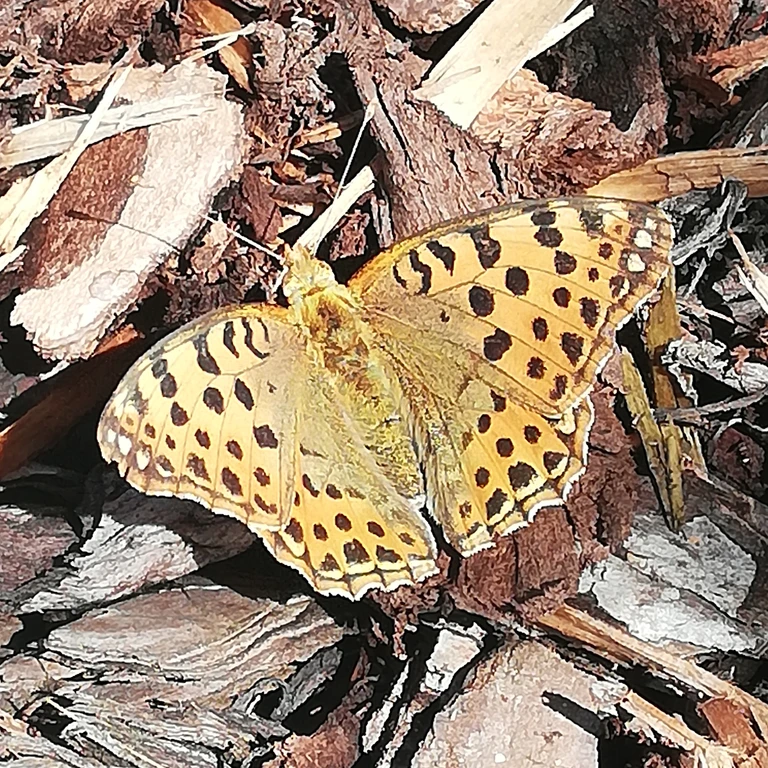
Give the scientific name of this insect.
Issoria lathonia
